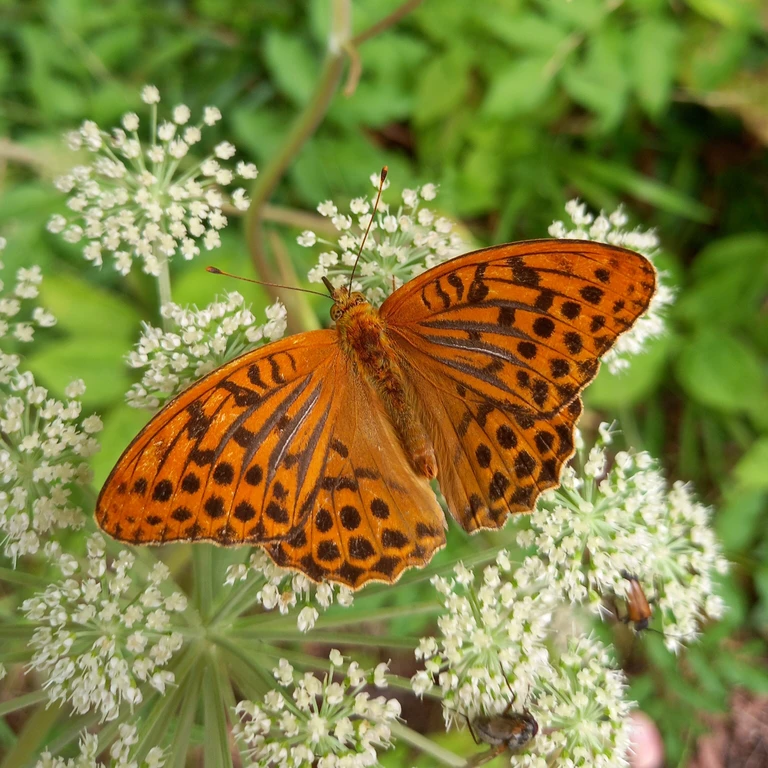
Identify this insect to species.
Argynnis paphia
